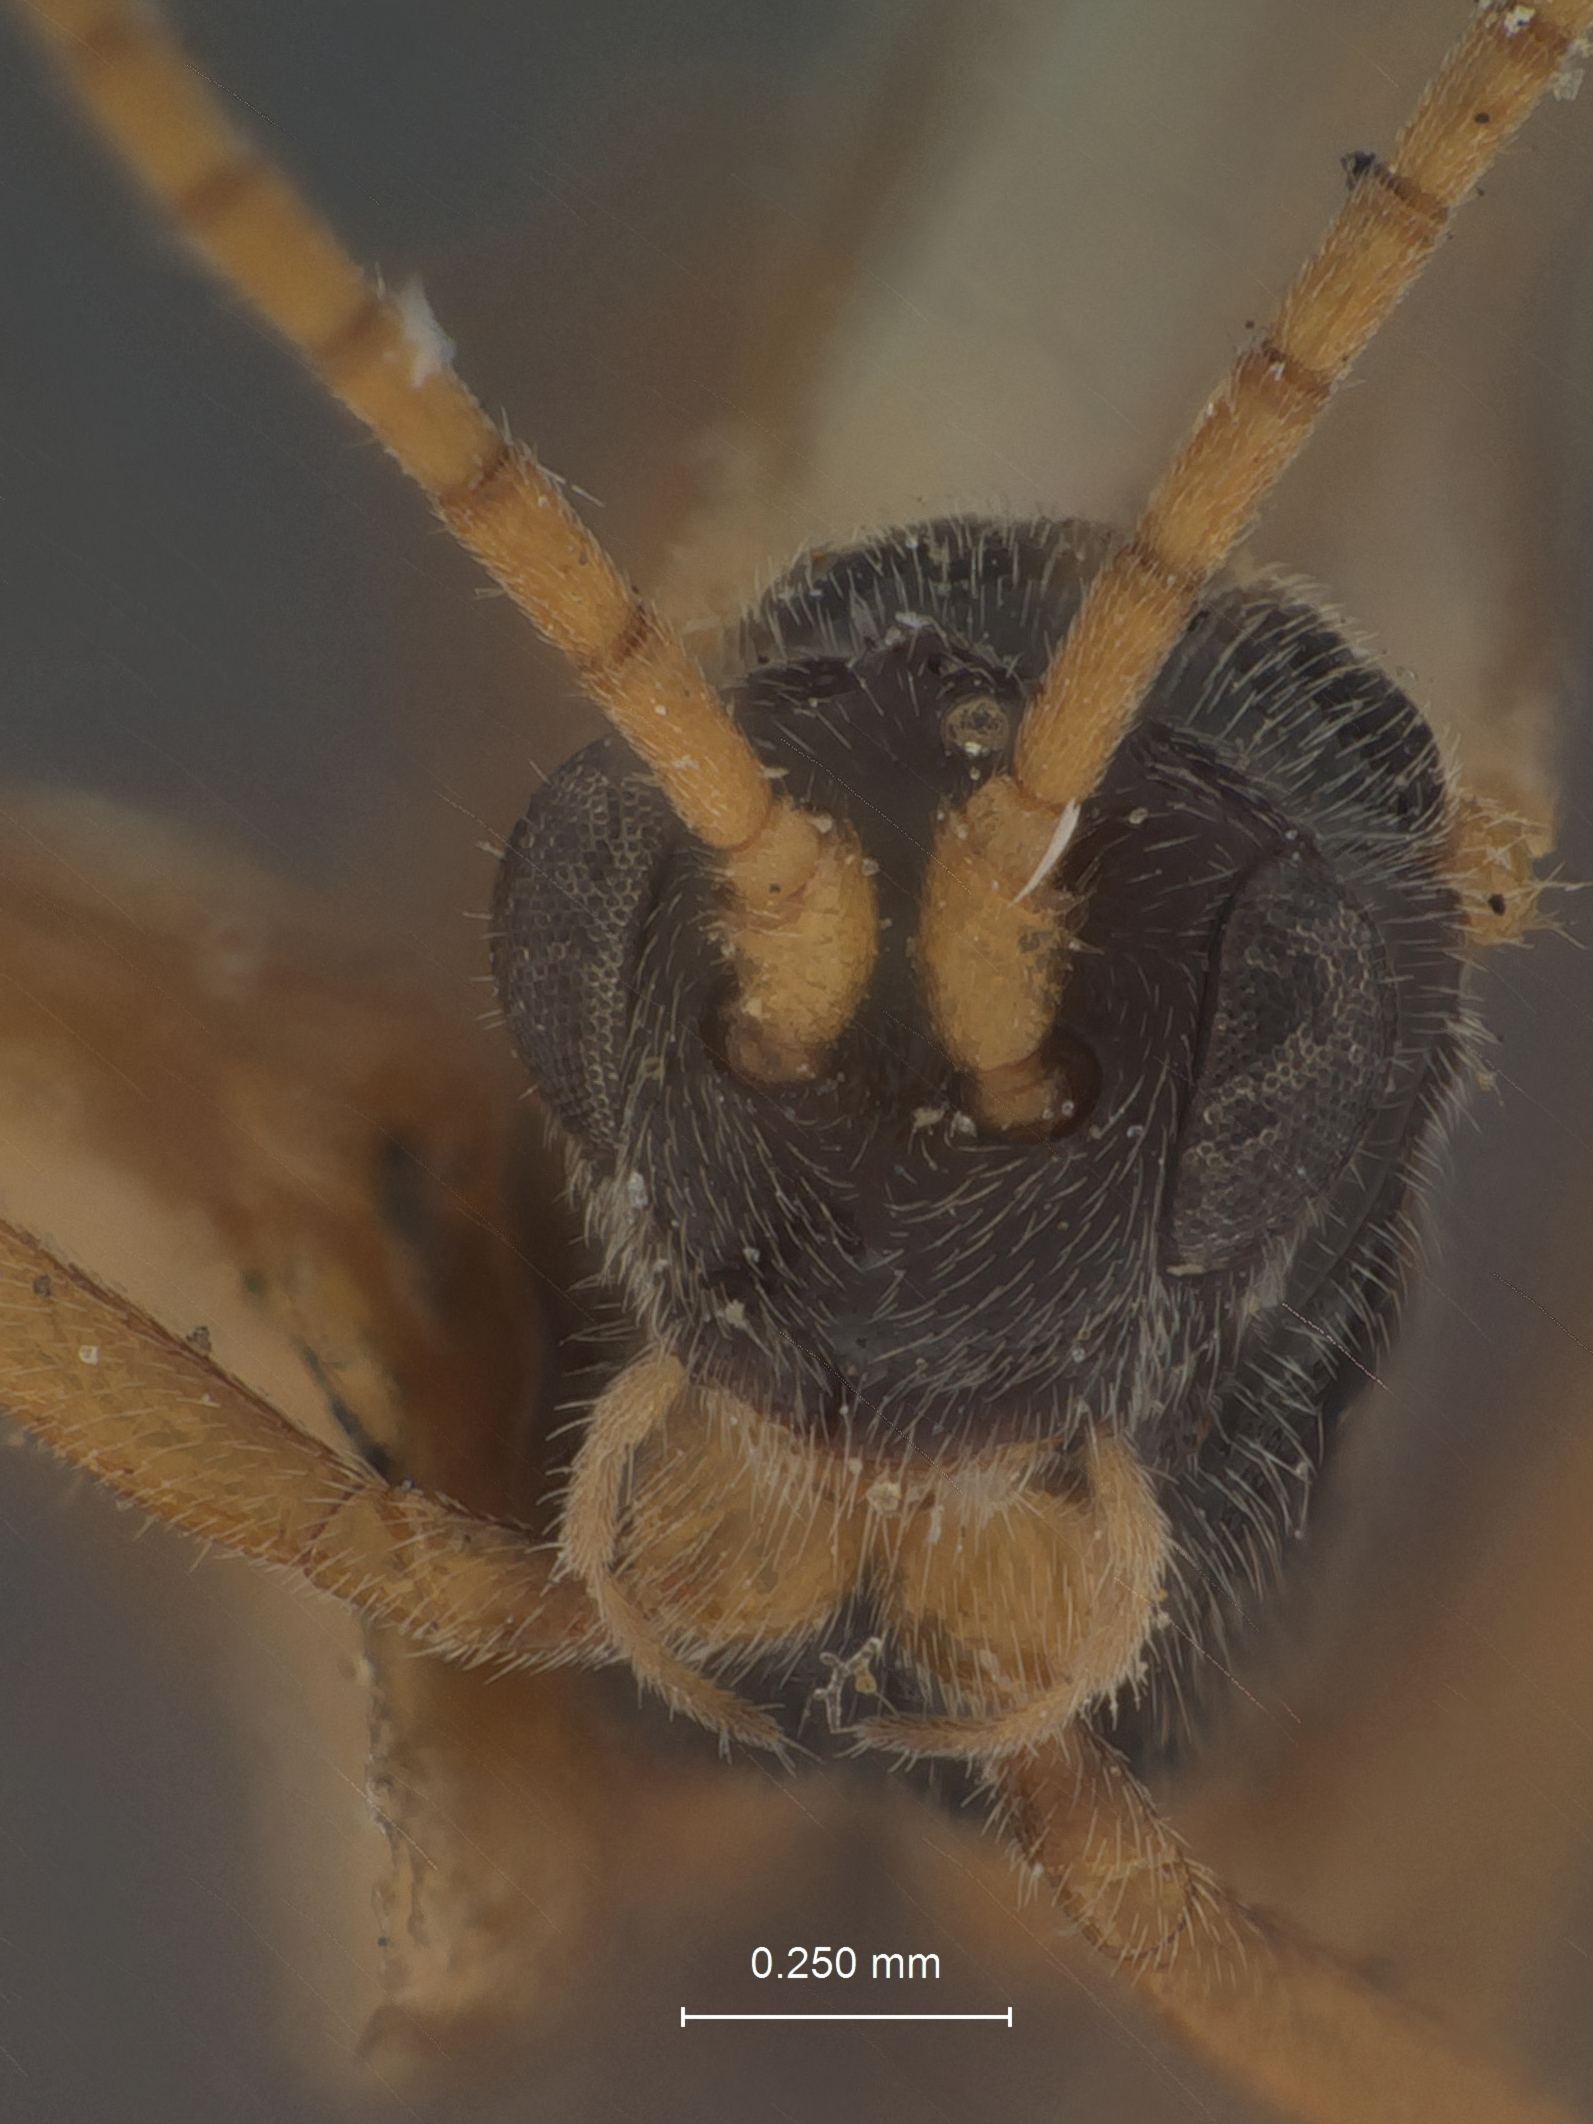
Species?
Orgilus femoralis
